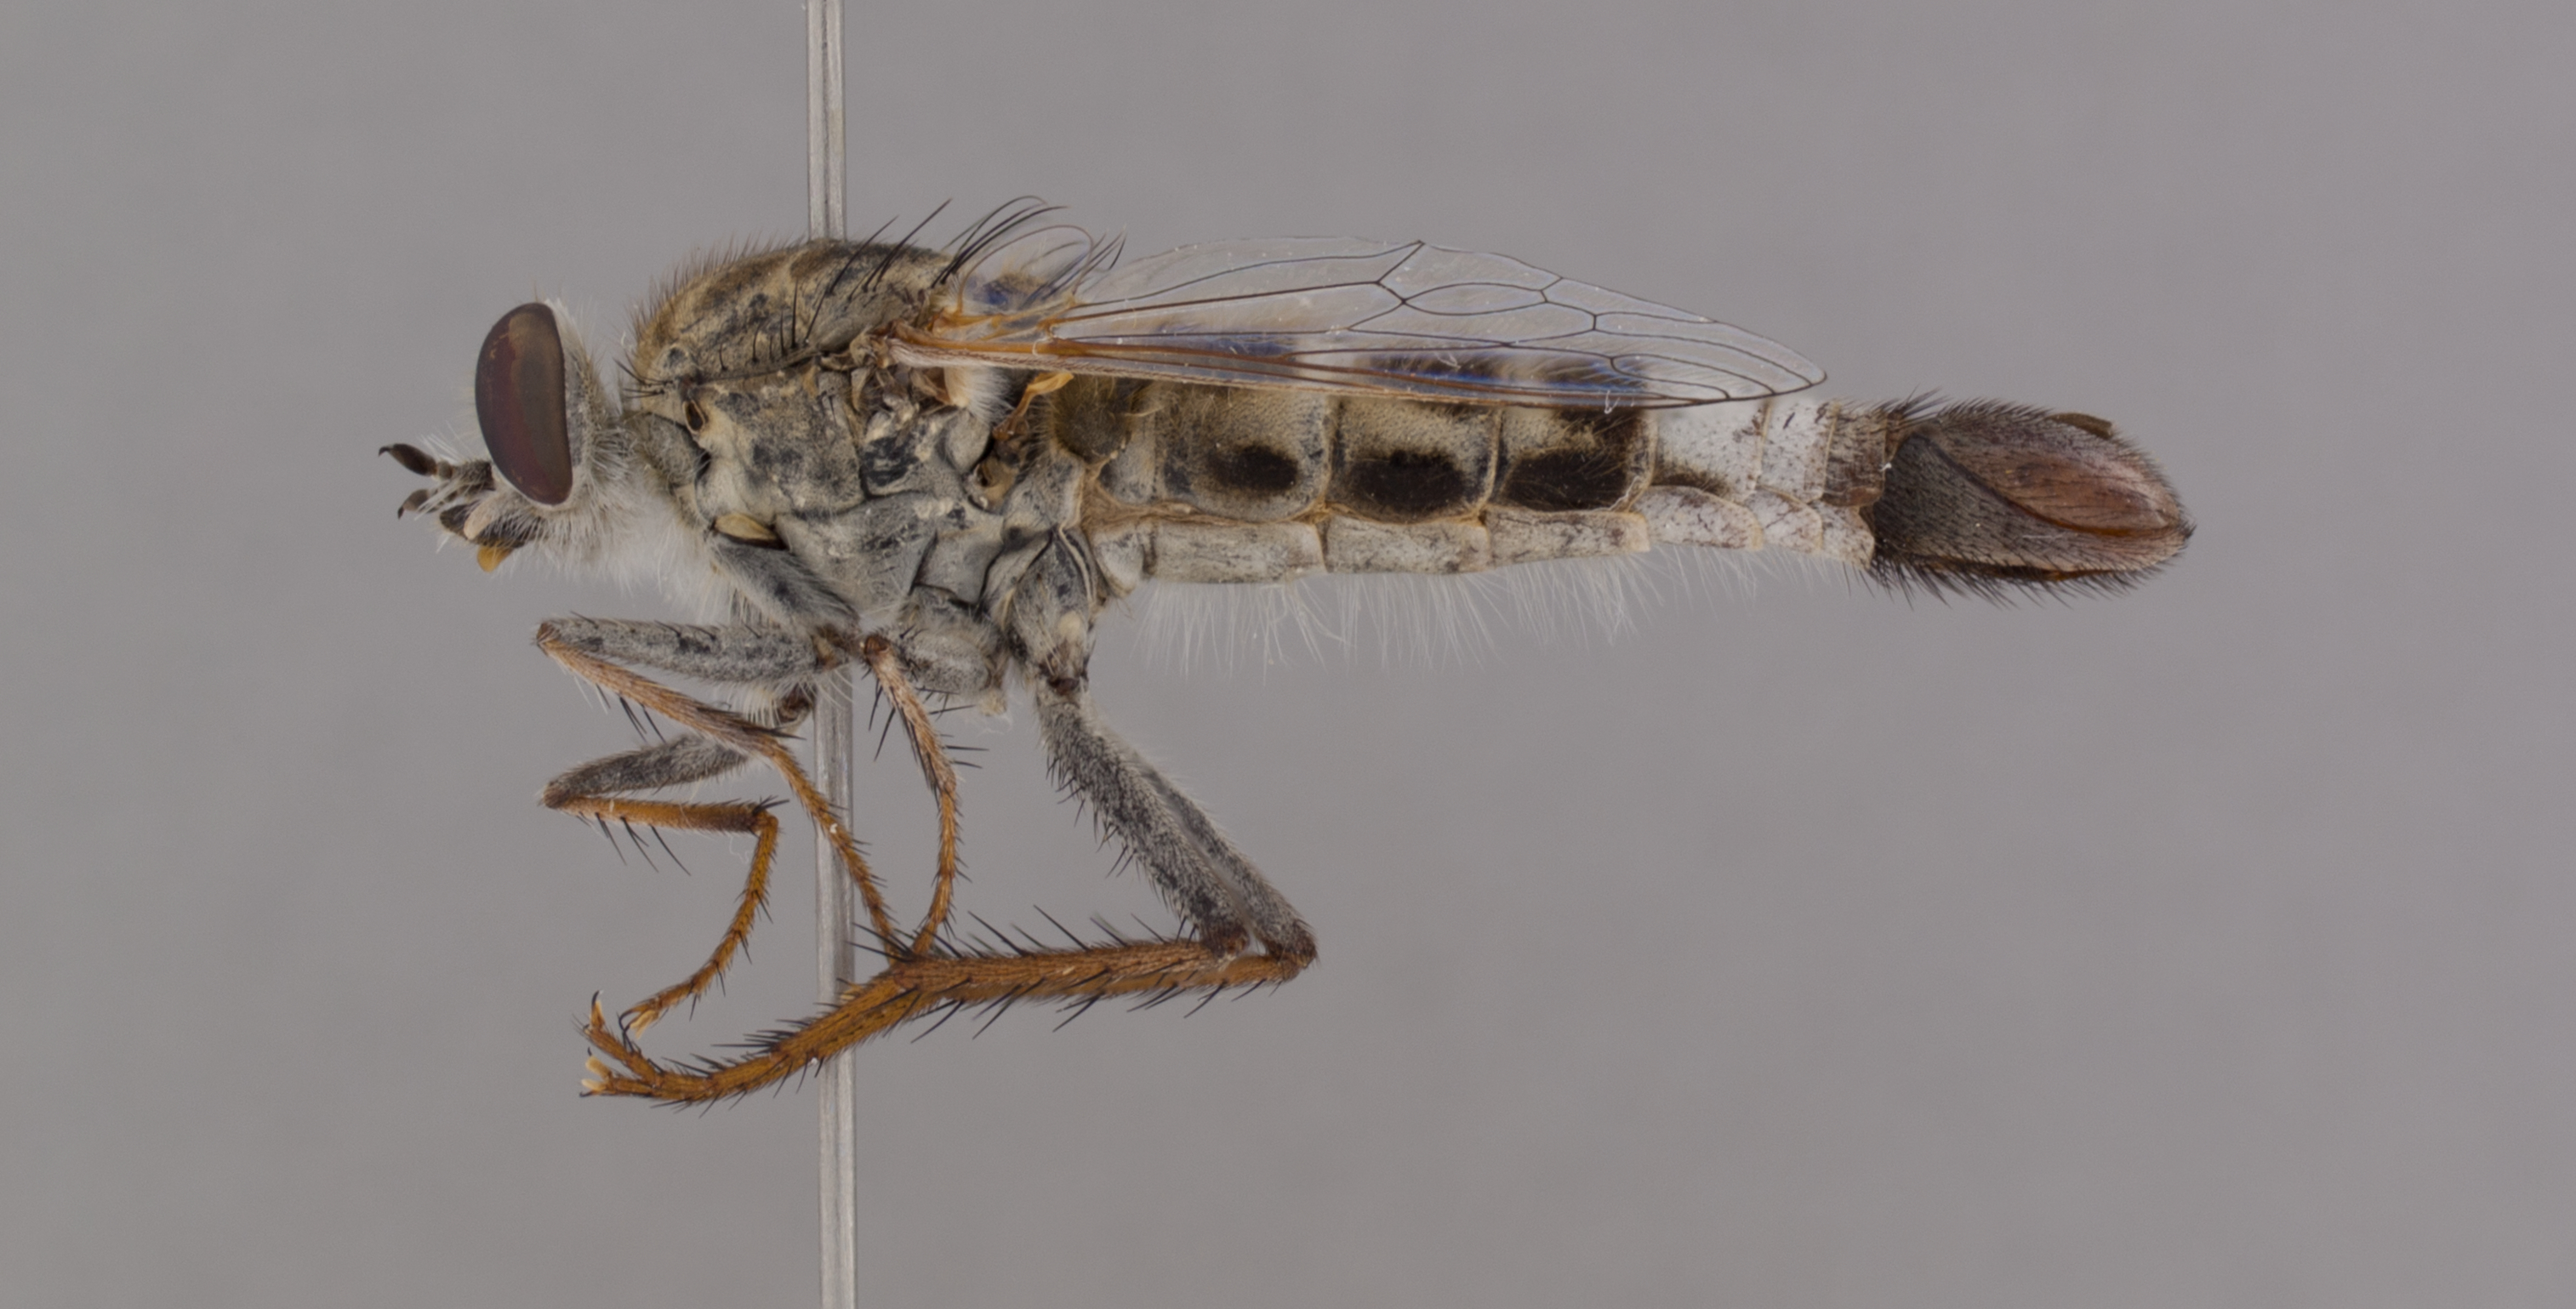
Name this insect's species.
Apiocera parkeri
